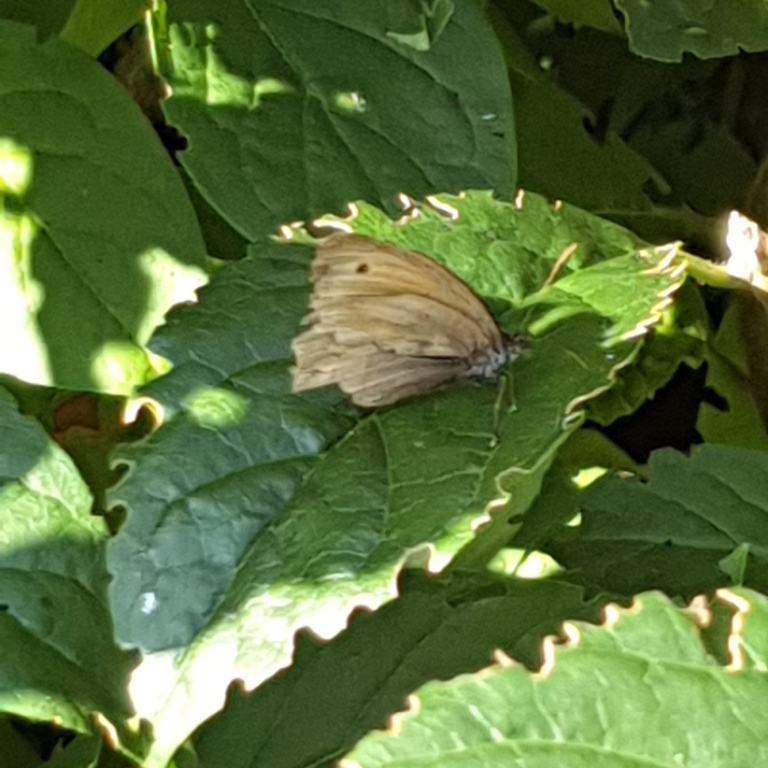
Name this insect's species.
Maniola jurtina
